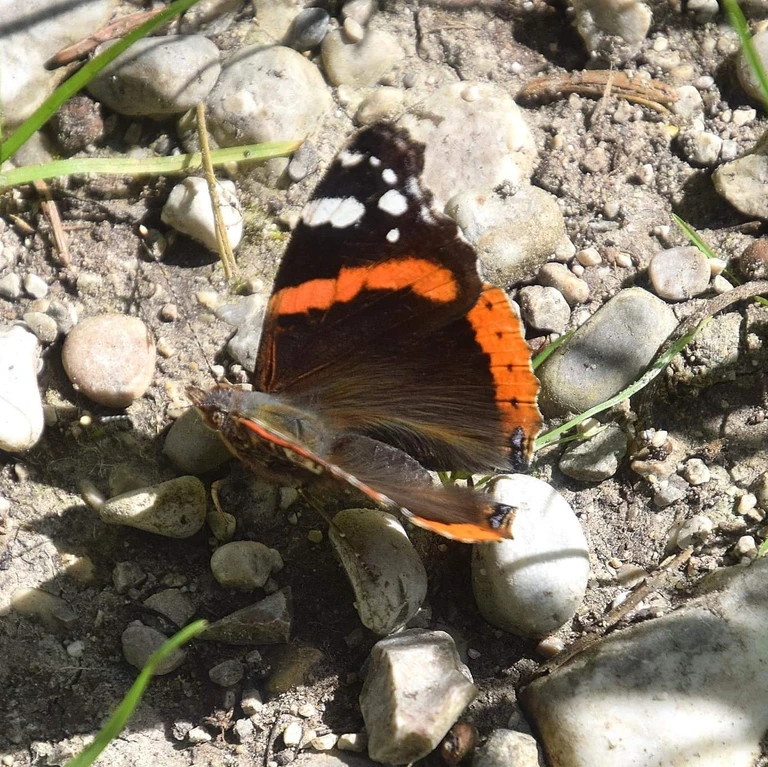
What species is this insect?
Vanessa atalanta
